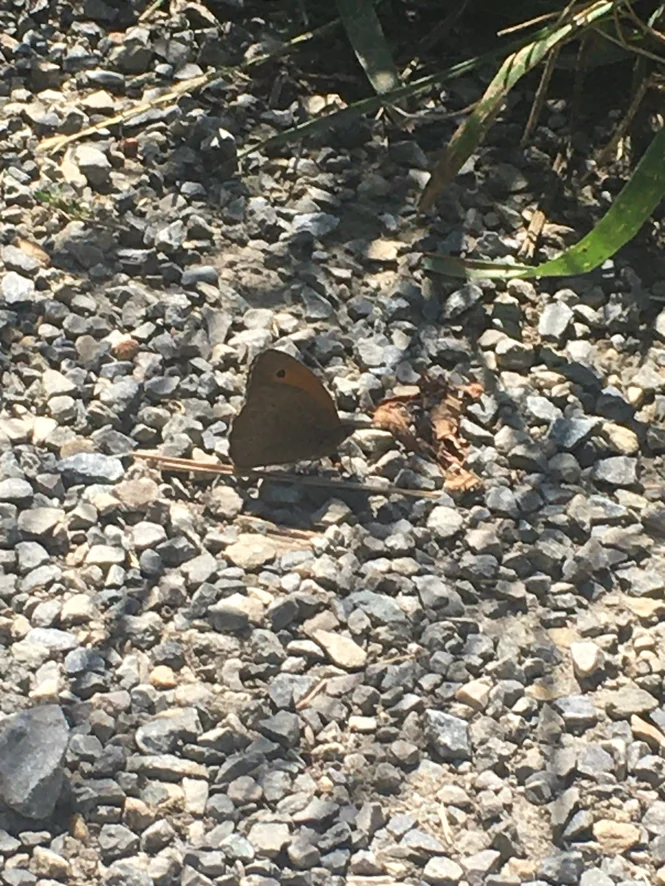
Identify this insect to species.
Maniola jurtina
